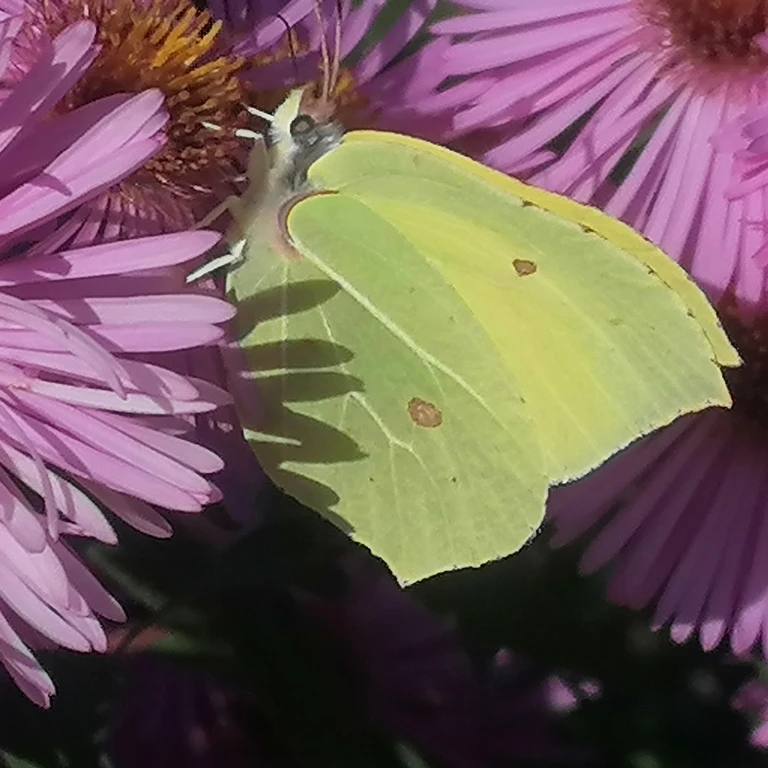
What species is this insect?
Gonepteryx rhamni
